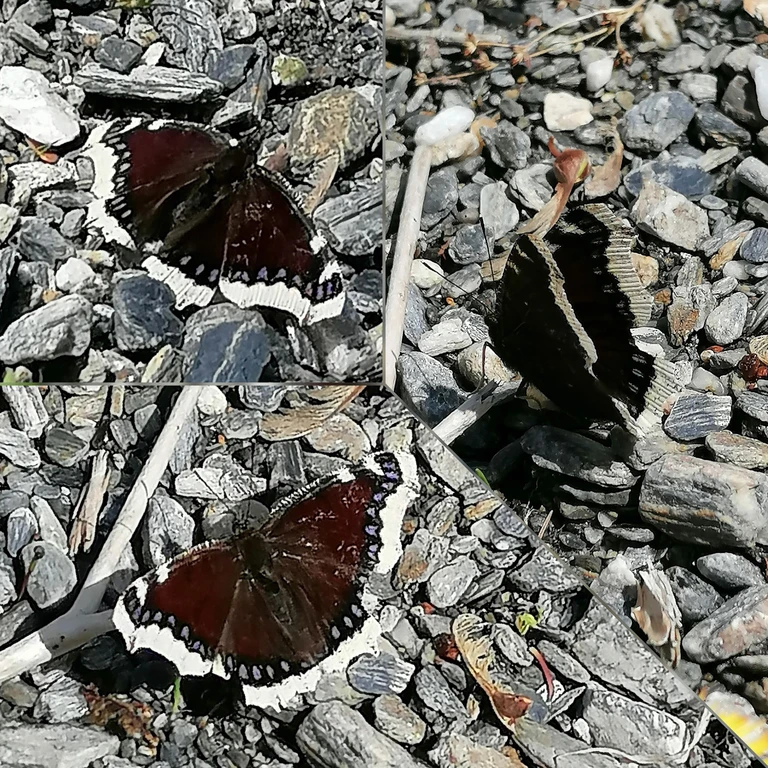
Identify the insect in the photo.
Nymphalis antiopa
